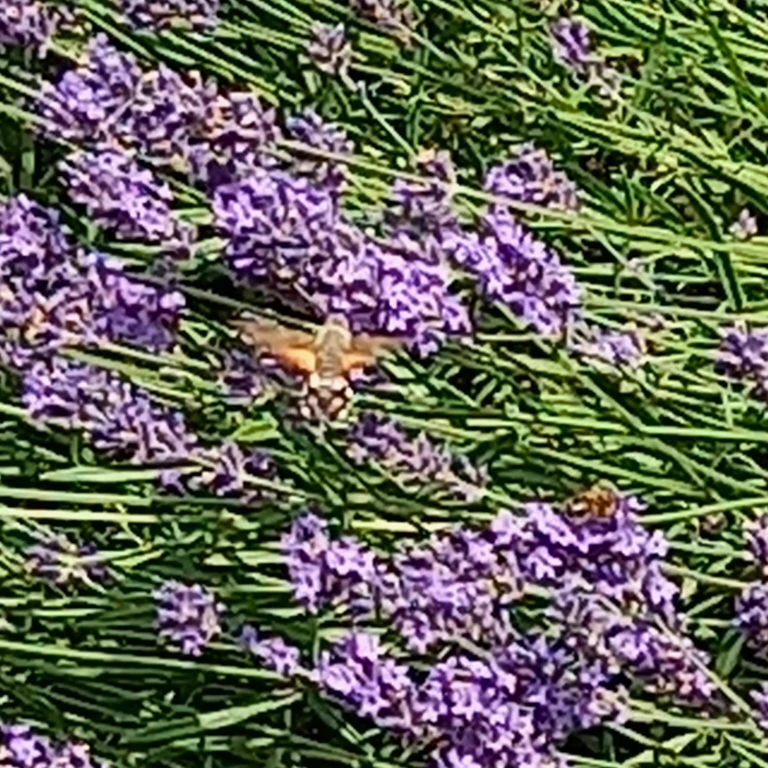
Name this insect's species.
Macroglossum stellatarum
